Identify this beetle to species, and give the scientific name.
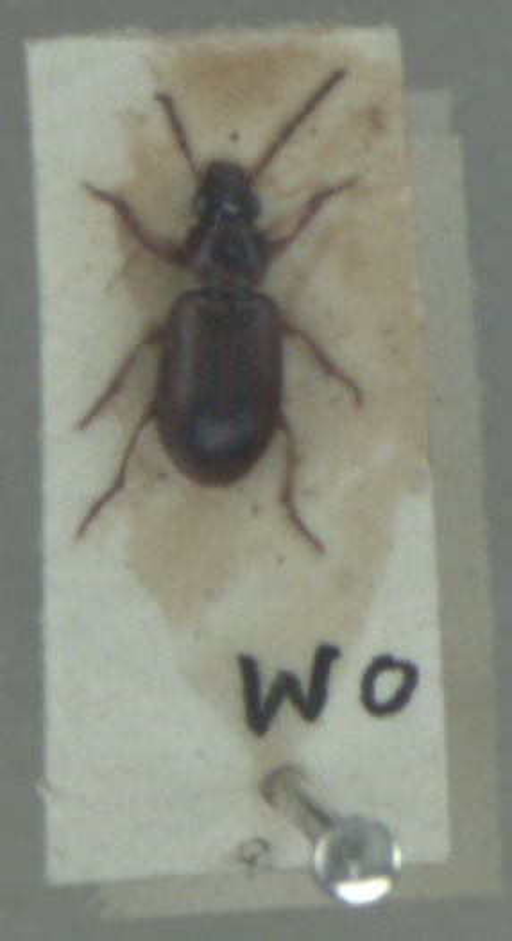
Dicheirotrichus placidus
